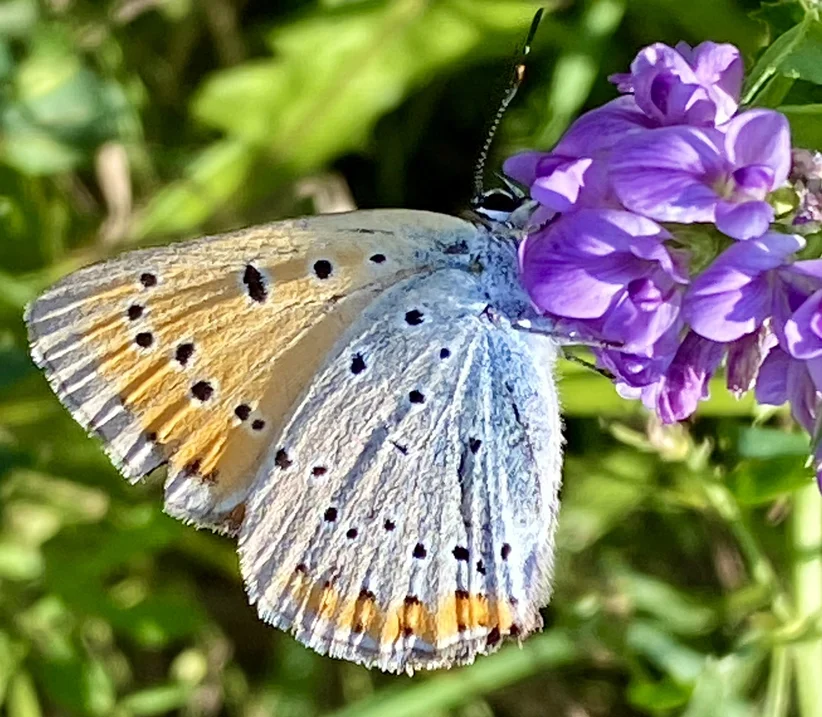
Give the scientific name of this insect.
Lycaena dispar
